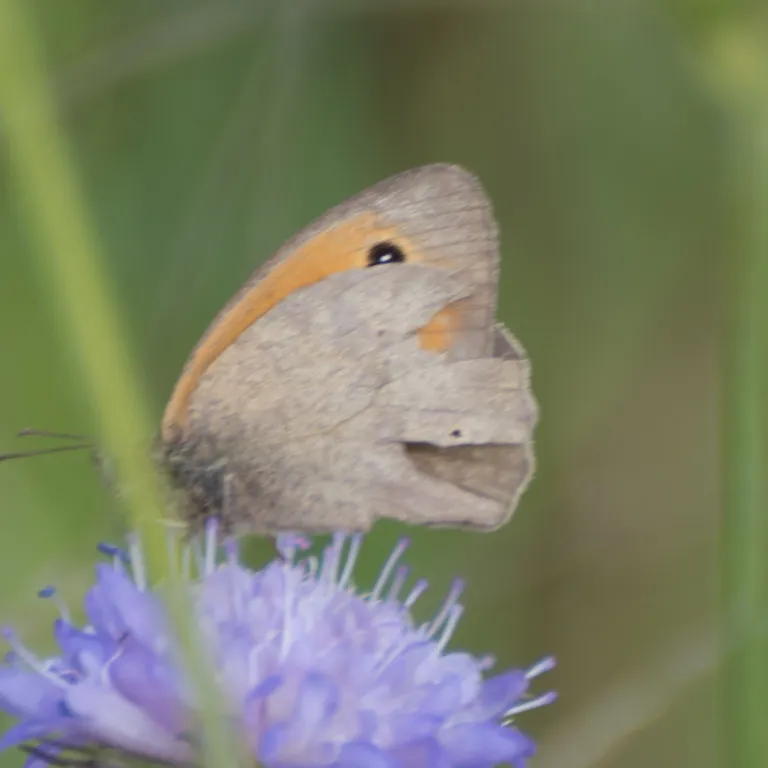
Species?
Maniola jurtina
